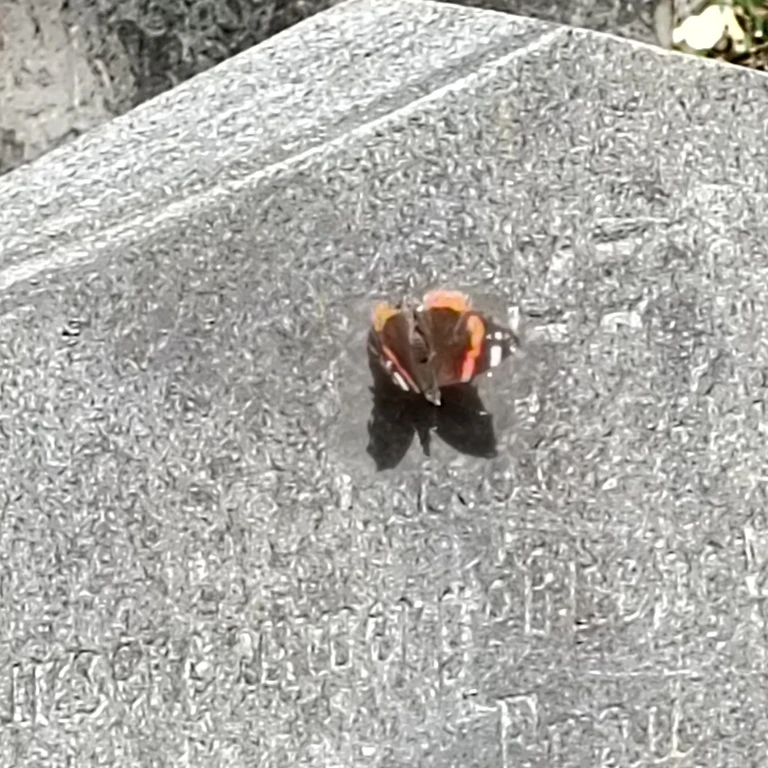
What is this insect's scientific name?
Vanessa atalanta
